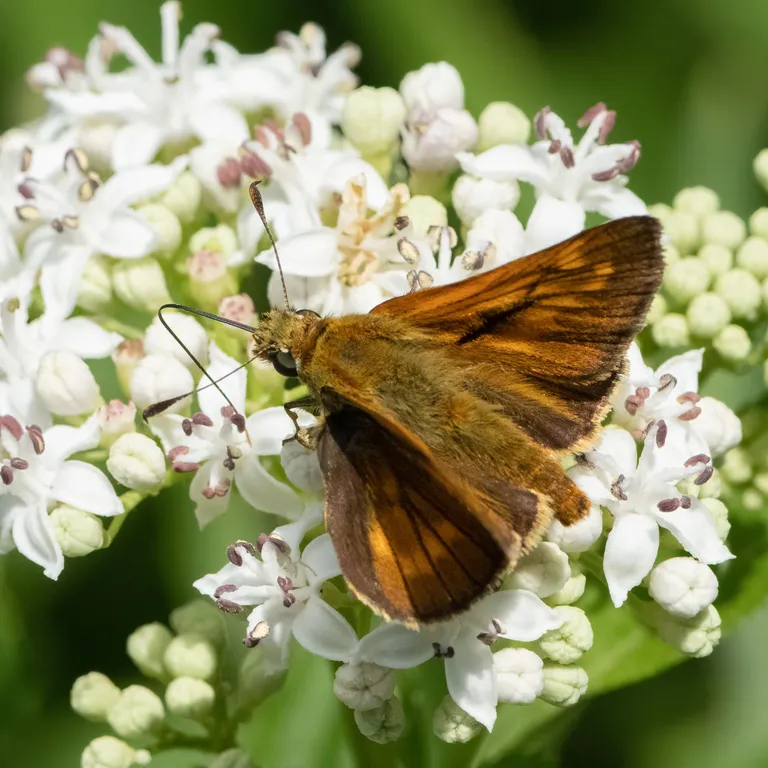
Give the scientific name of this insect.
Ochlodes sylvanus (also Ochlodes venata)
